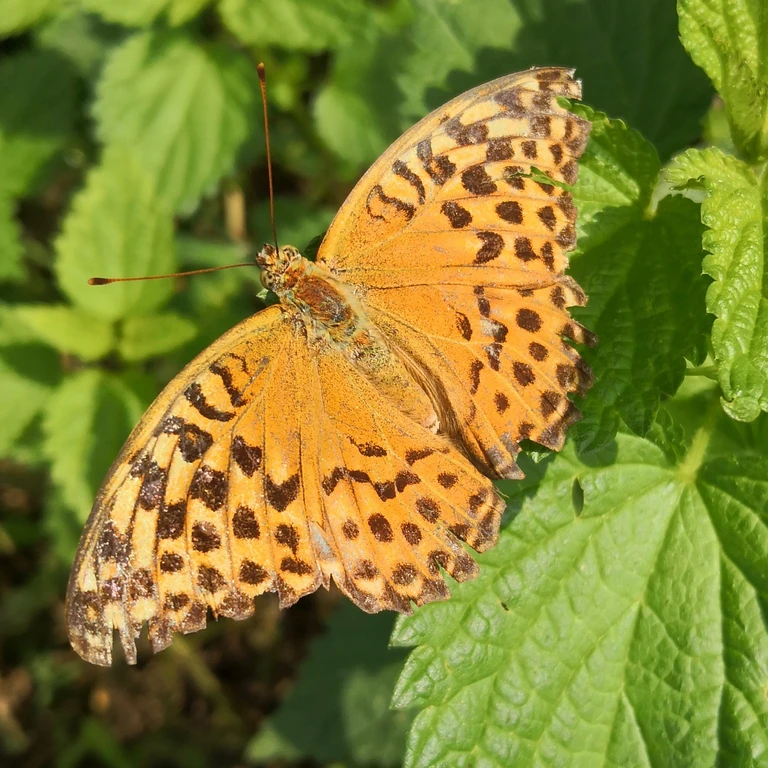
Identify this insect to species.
Argynnis paphia
